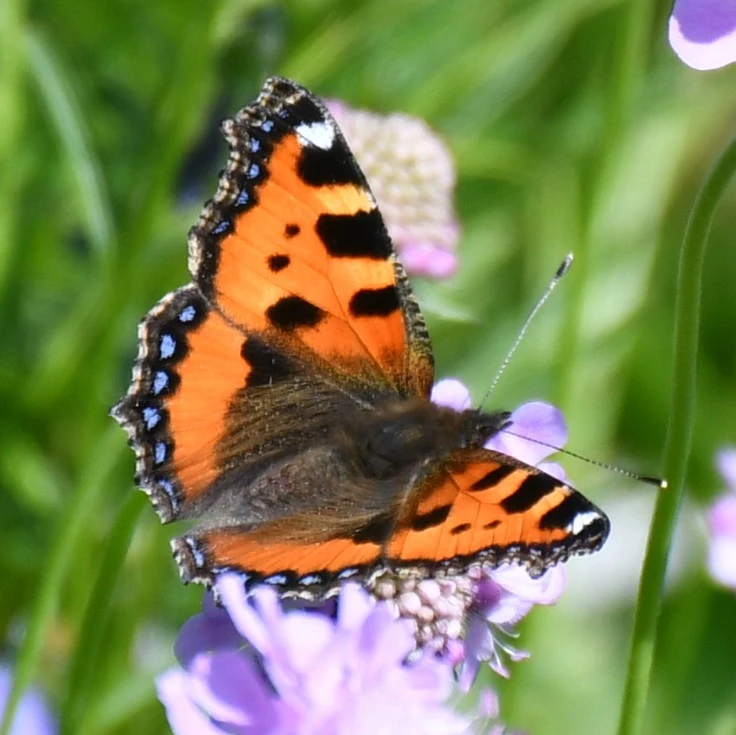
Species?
Aglais urticae
